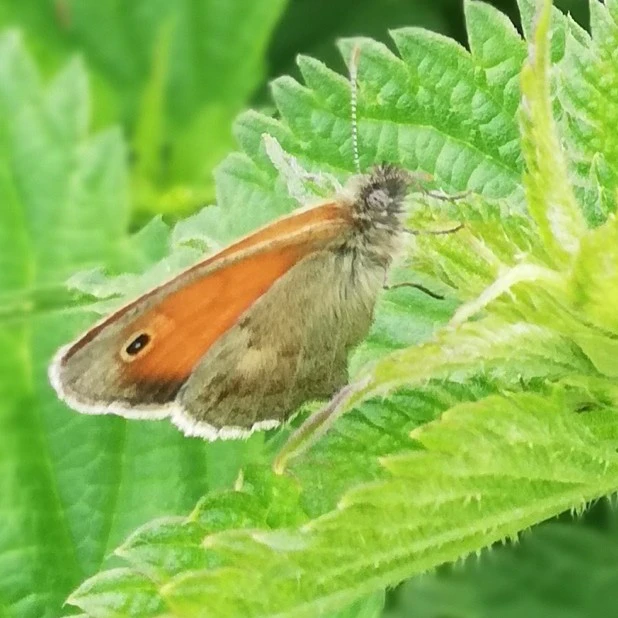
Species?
Coenonympha pamphilus
